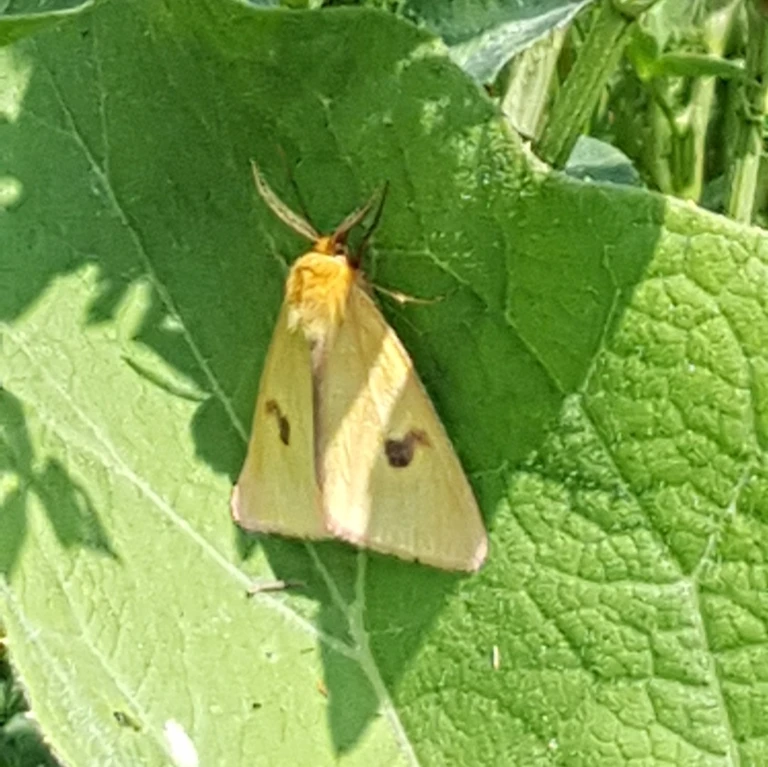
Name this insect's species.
Diacrisia sannio
